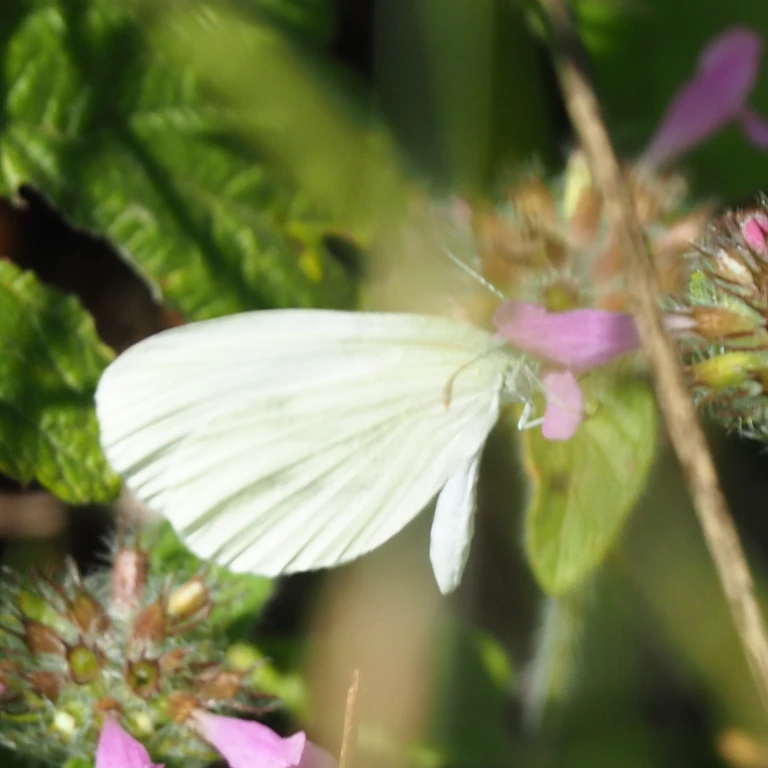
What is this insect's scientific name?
Leptidea sinapis/juvernica
